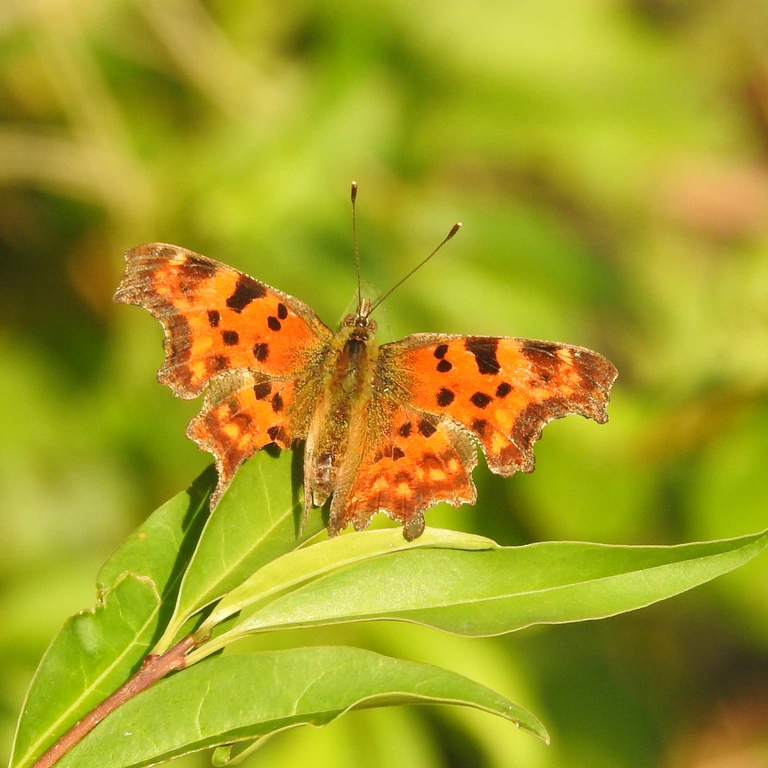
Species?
Polygonia c-album
